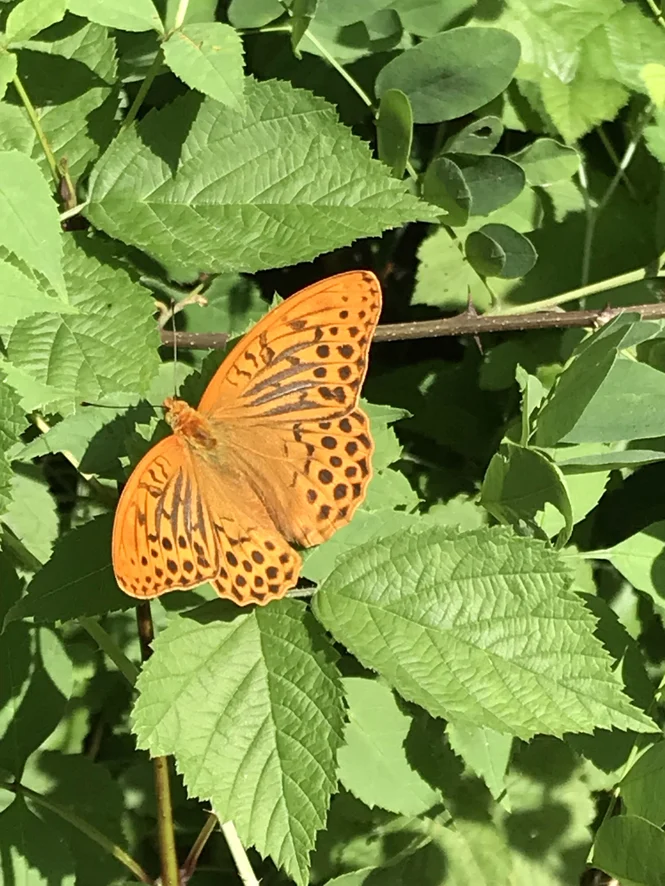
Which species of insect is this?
Argynnis paphia
